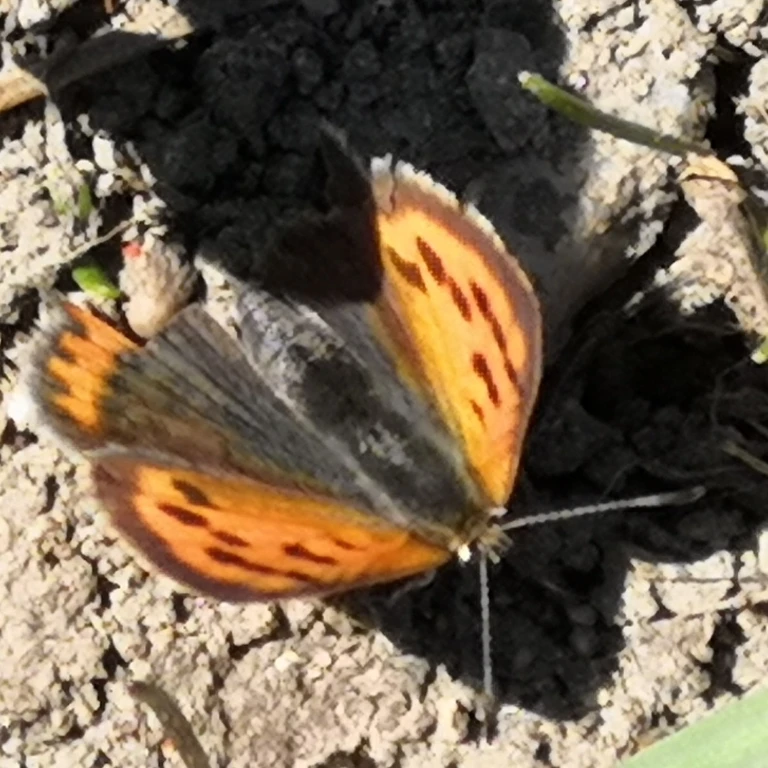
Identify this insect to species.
Lycaena phlaeas
